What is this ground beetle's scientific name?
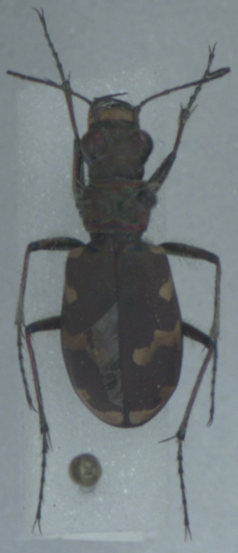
Cicindela hybrida
